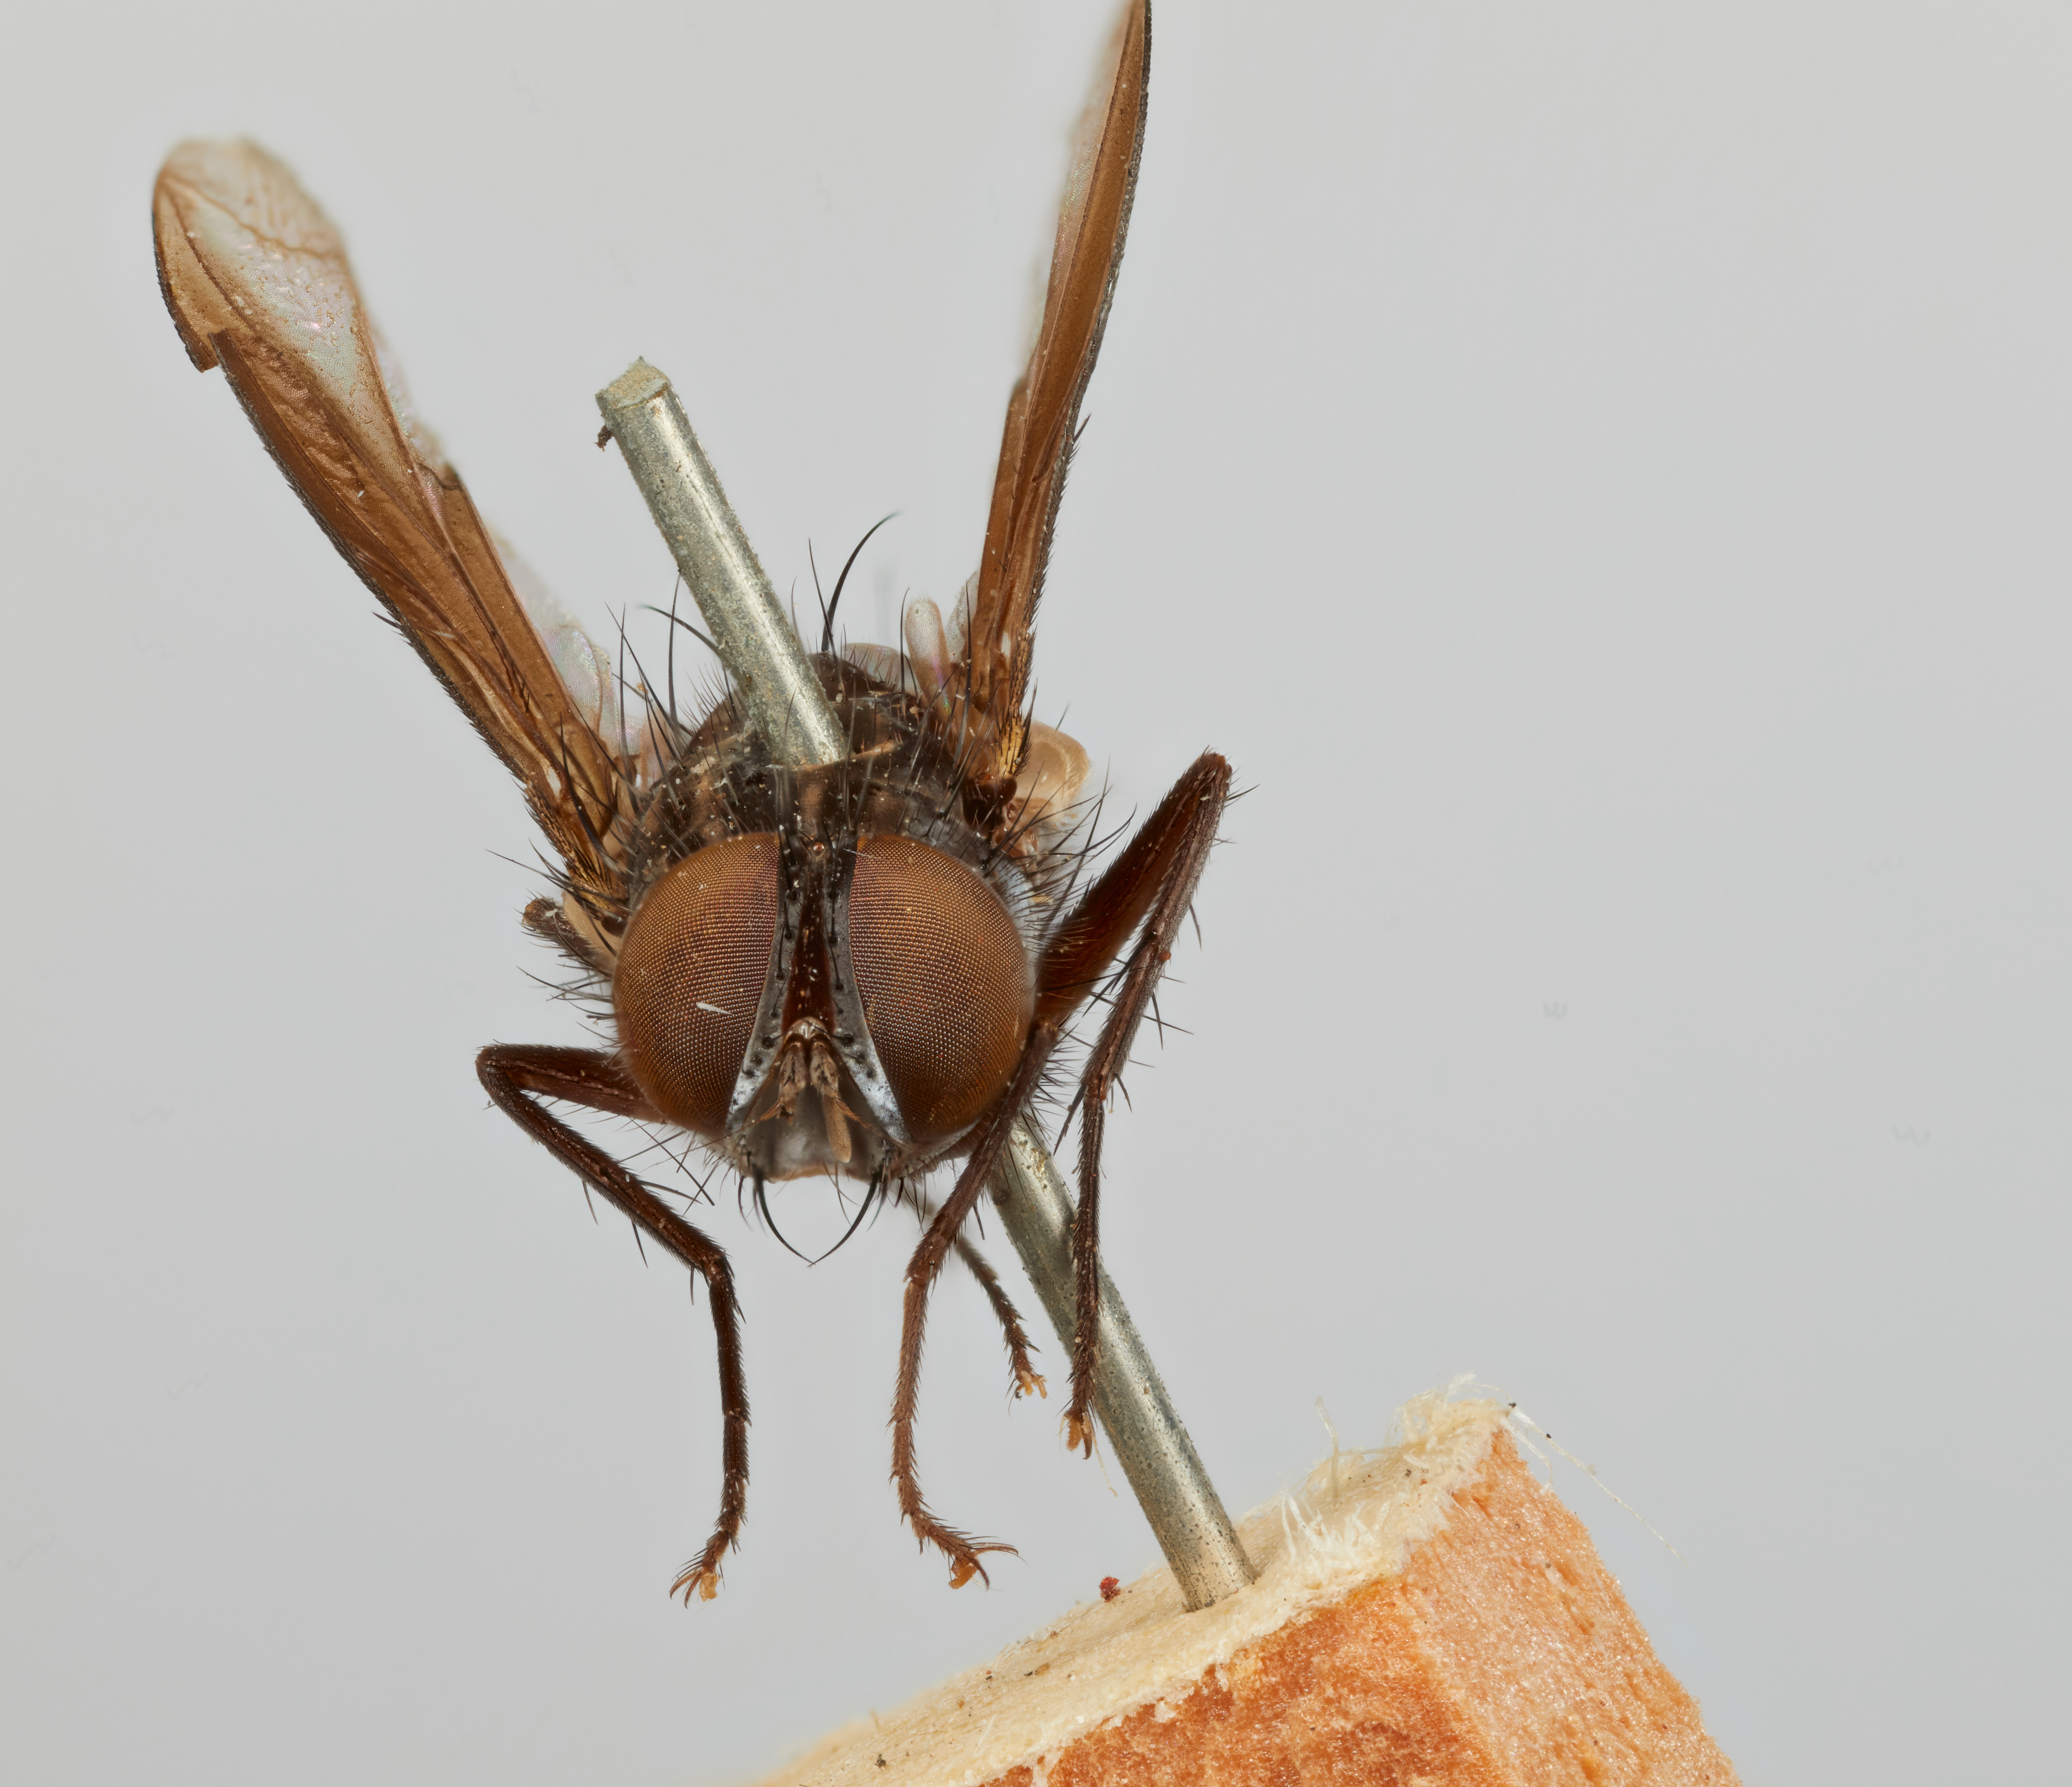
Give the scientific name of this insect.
Zosteropsis rutherfordi
